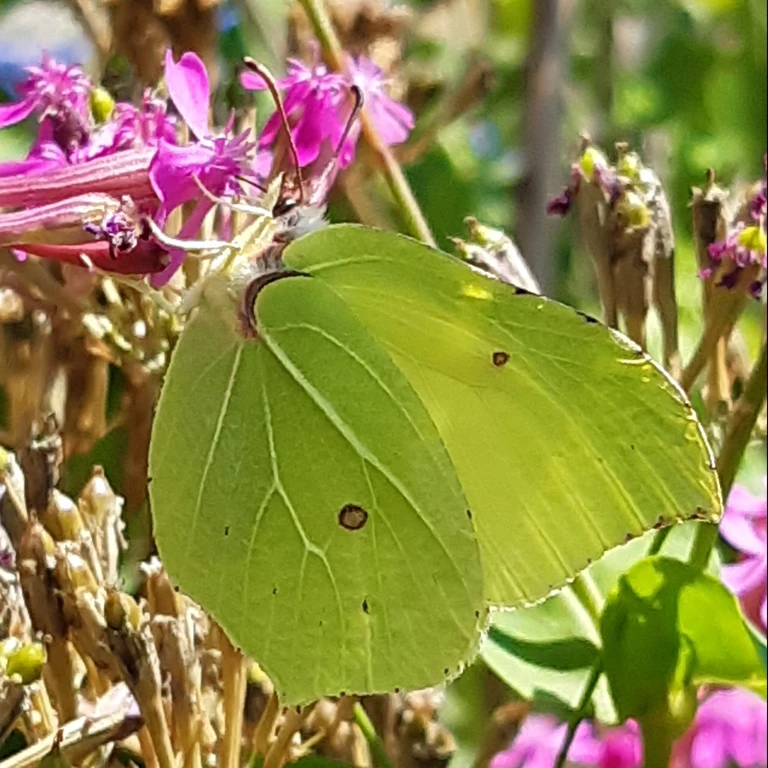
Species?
Gonepteryx rhamni
